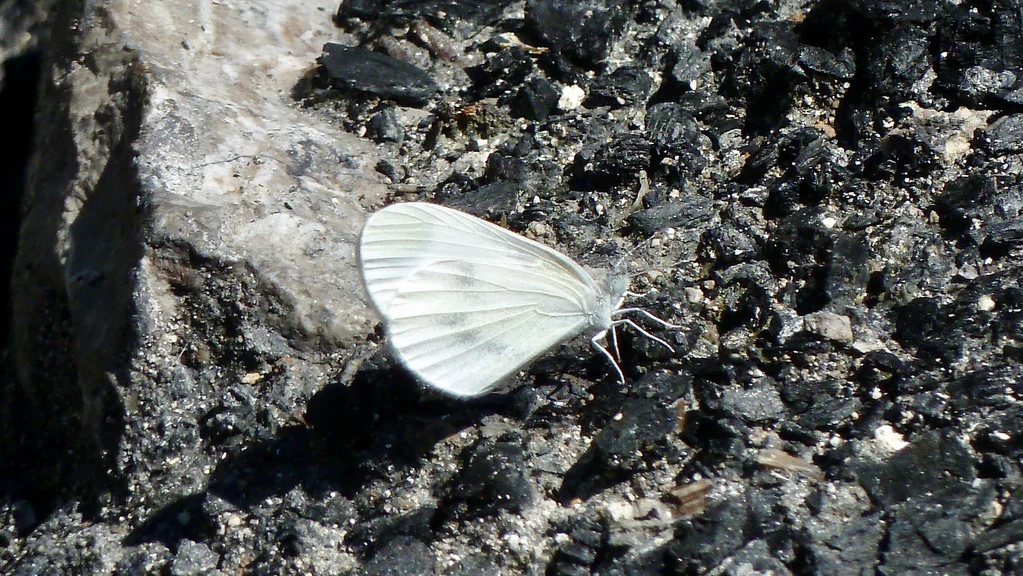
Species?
Leptidea sinapis/juvernica
